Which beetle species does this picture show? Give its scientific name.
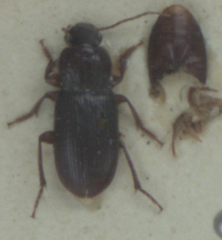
Ophonus rupicola
